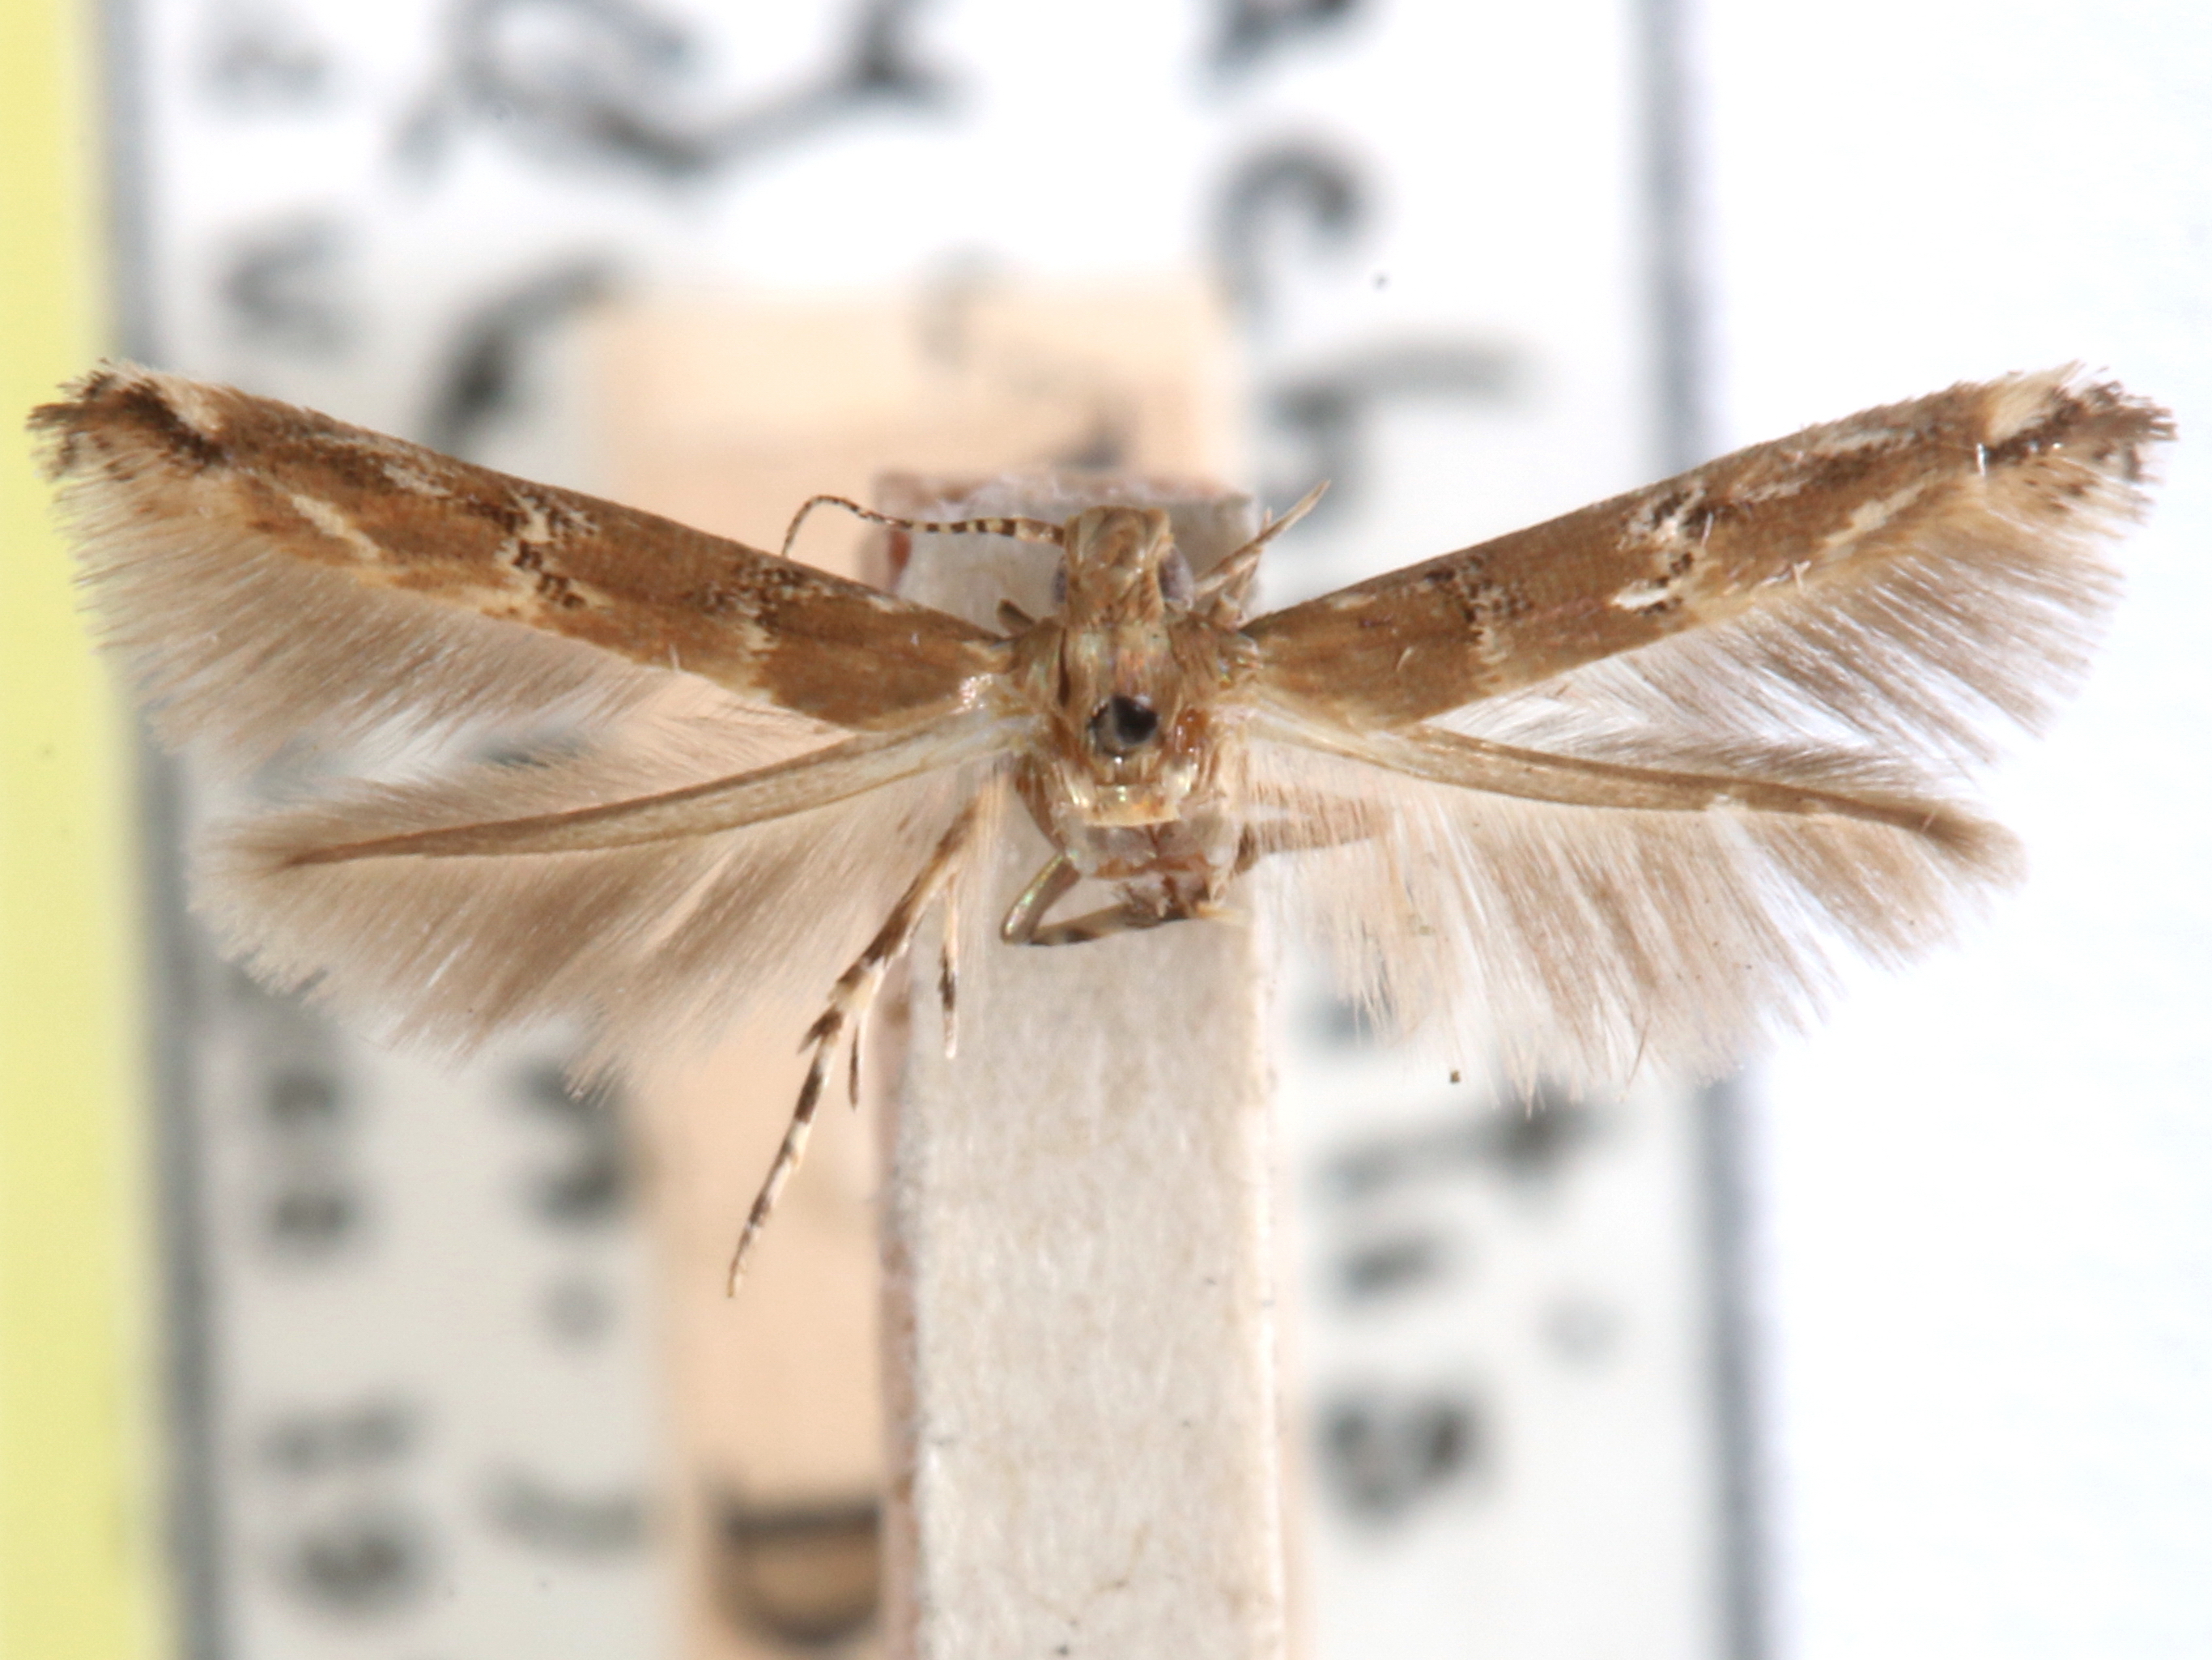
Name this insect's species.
Anatrachyntis rileyi
